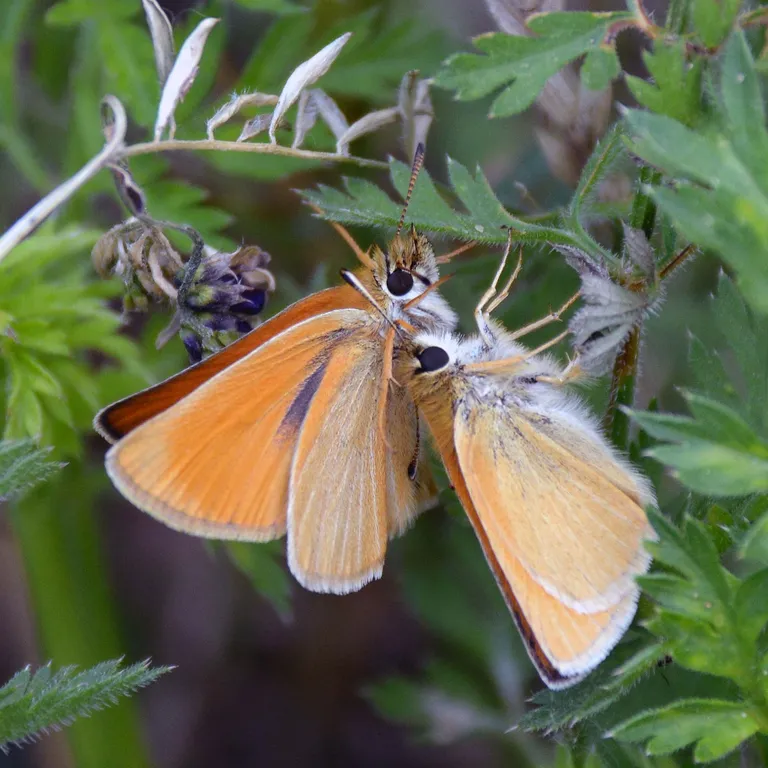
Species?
Thymelicus lineola
